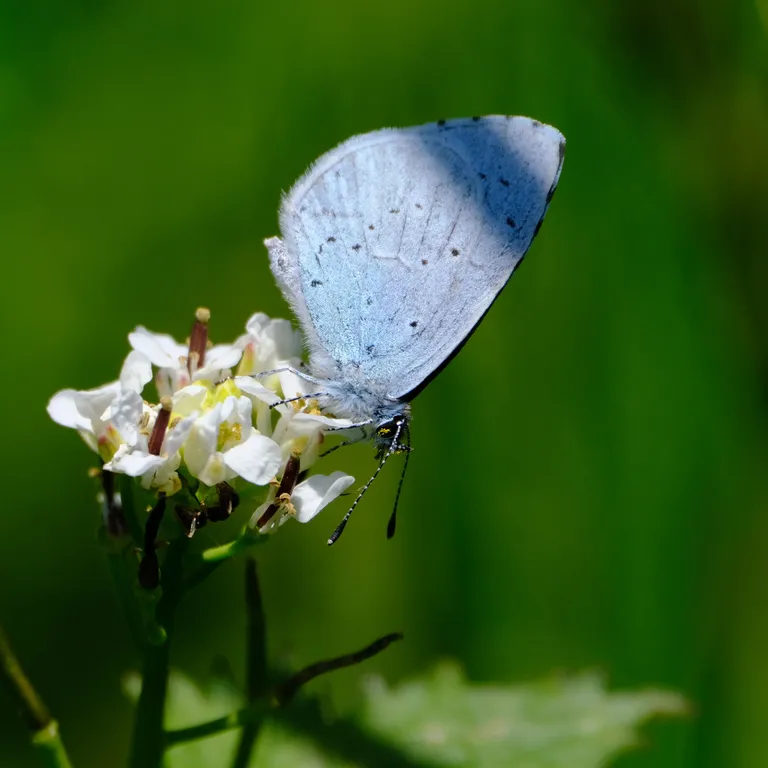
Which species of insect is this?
Celastrina argiolus
